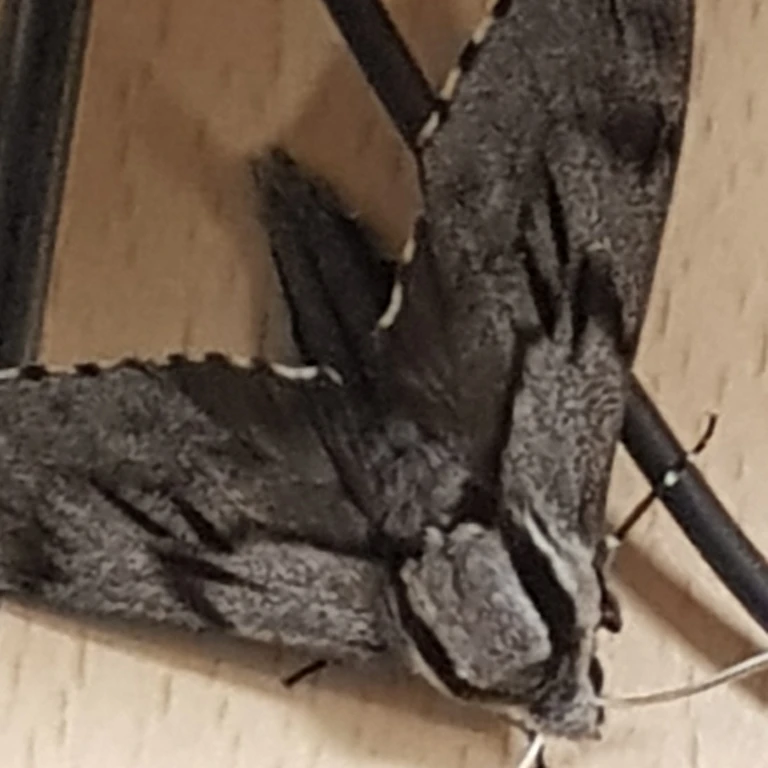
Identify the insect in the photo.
Sphinx pinastri
